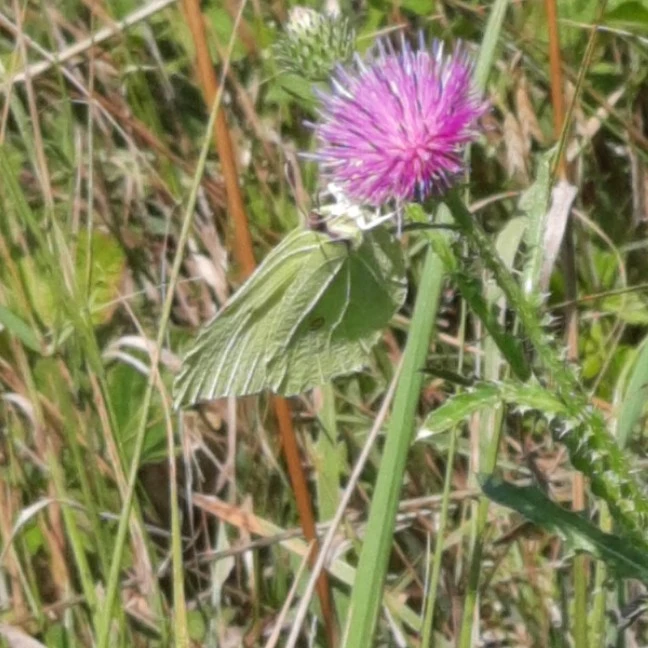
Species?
Gonepteryx rhamni
